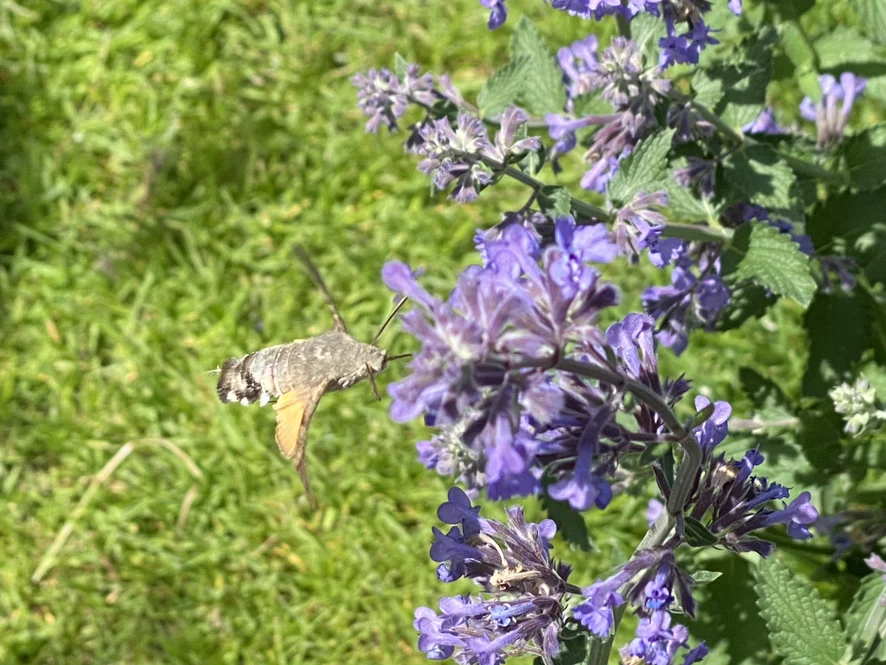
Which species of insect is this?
Macroglossum stellatarum
